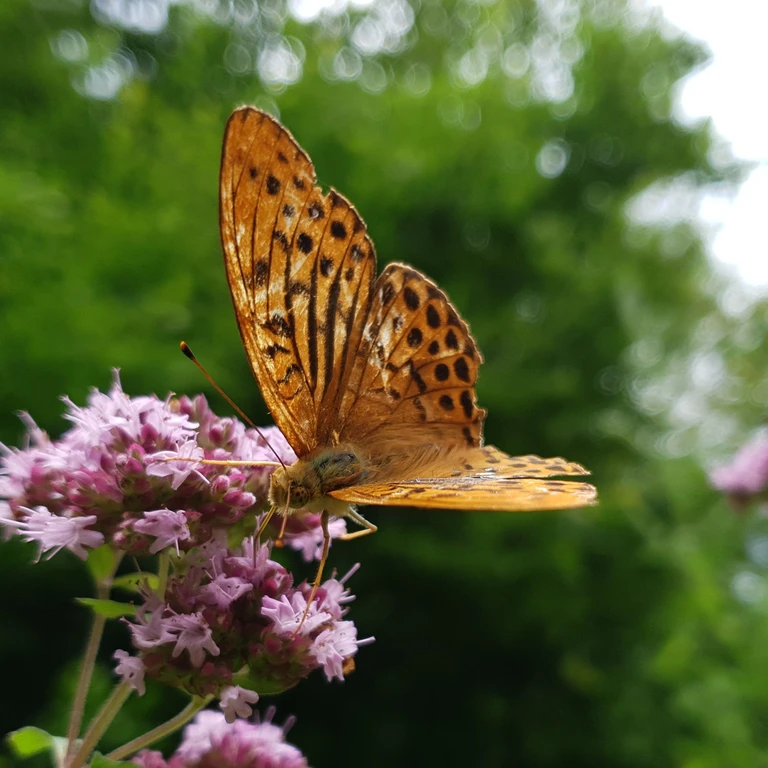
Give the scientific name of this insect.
Argynnis paphia
